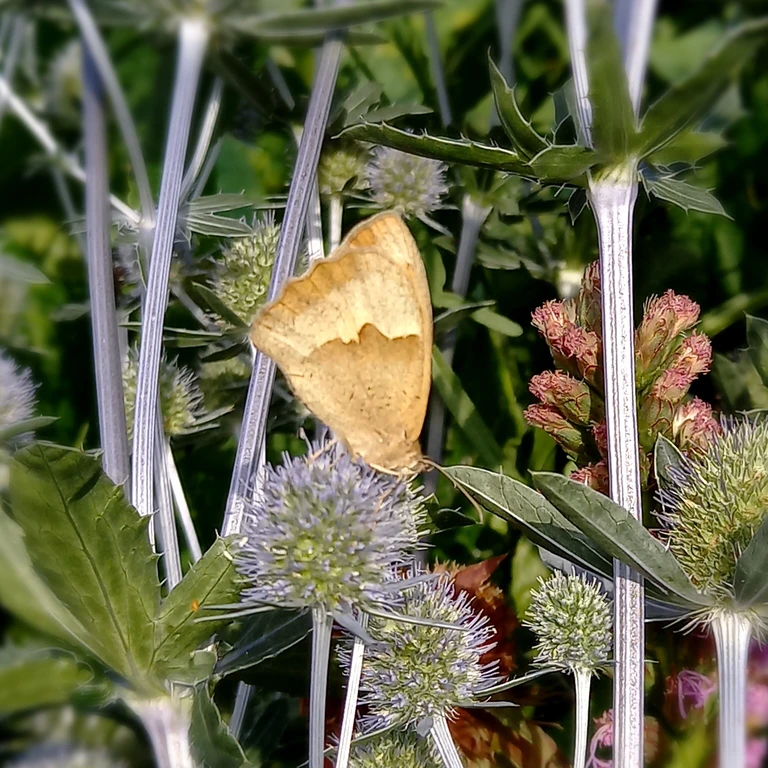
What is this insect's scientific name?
Maniola jurtina
